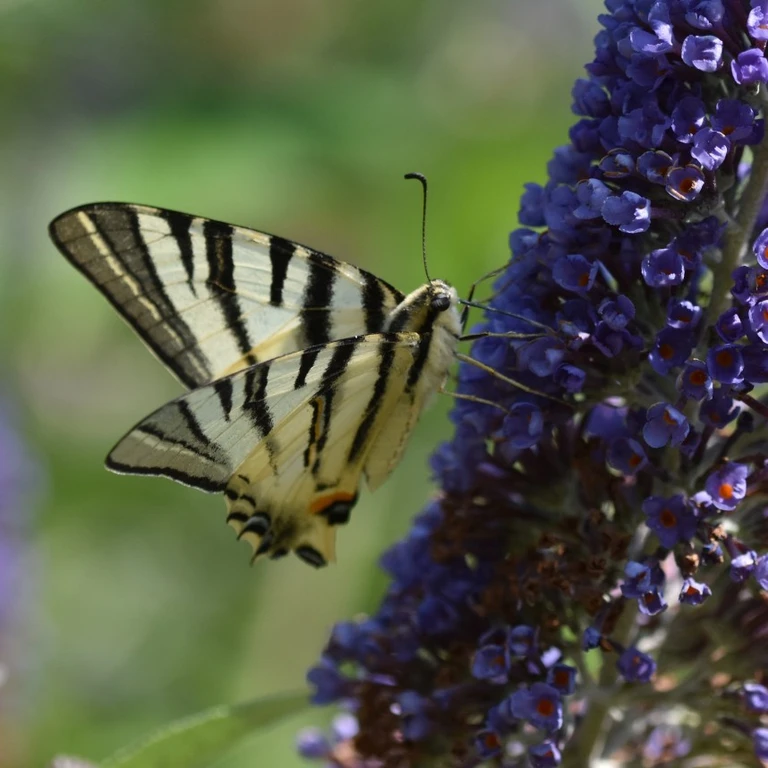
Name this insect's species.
Iphiclides podalirius
